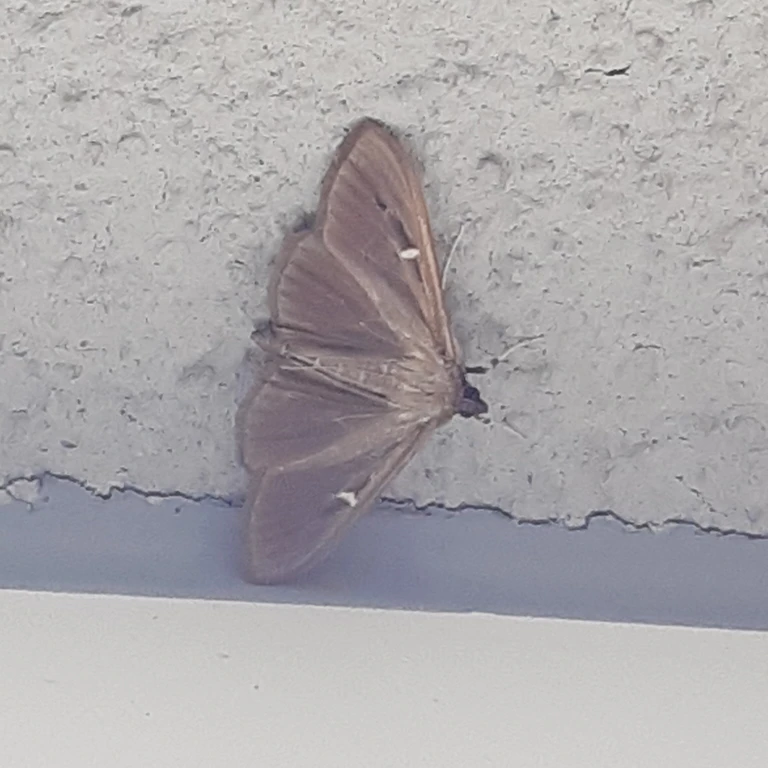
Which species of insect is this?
Cydalima perspectalis
